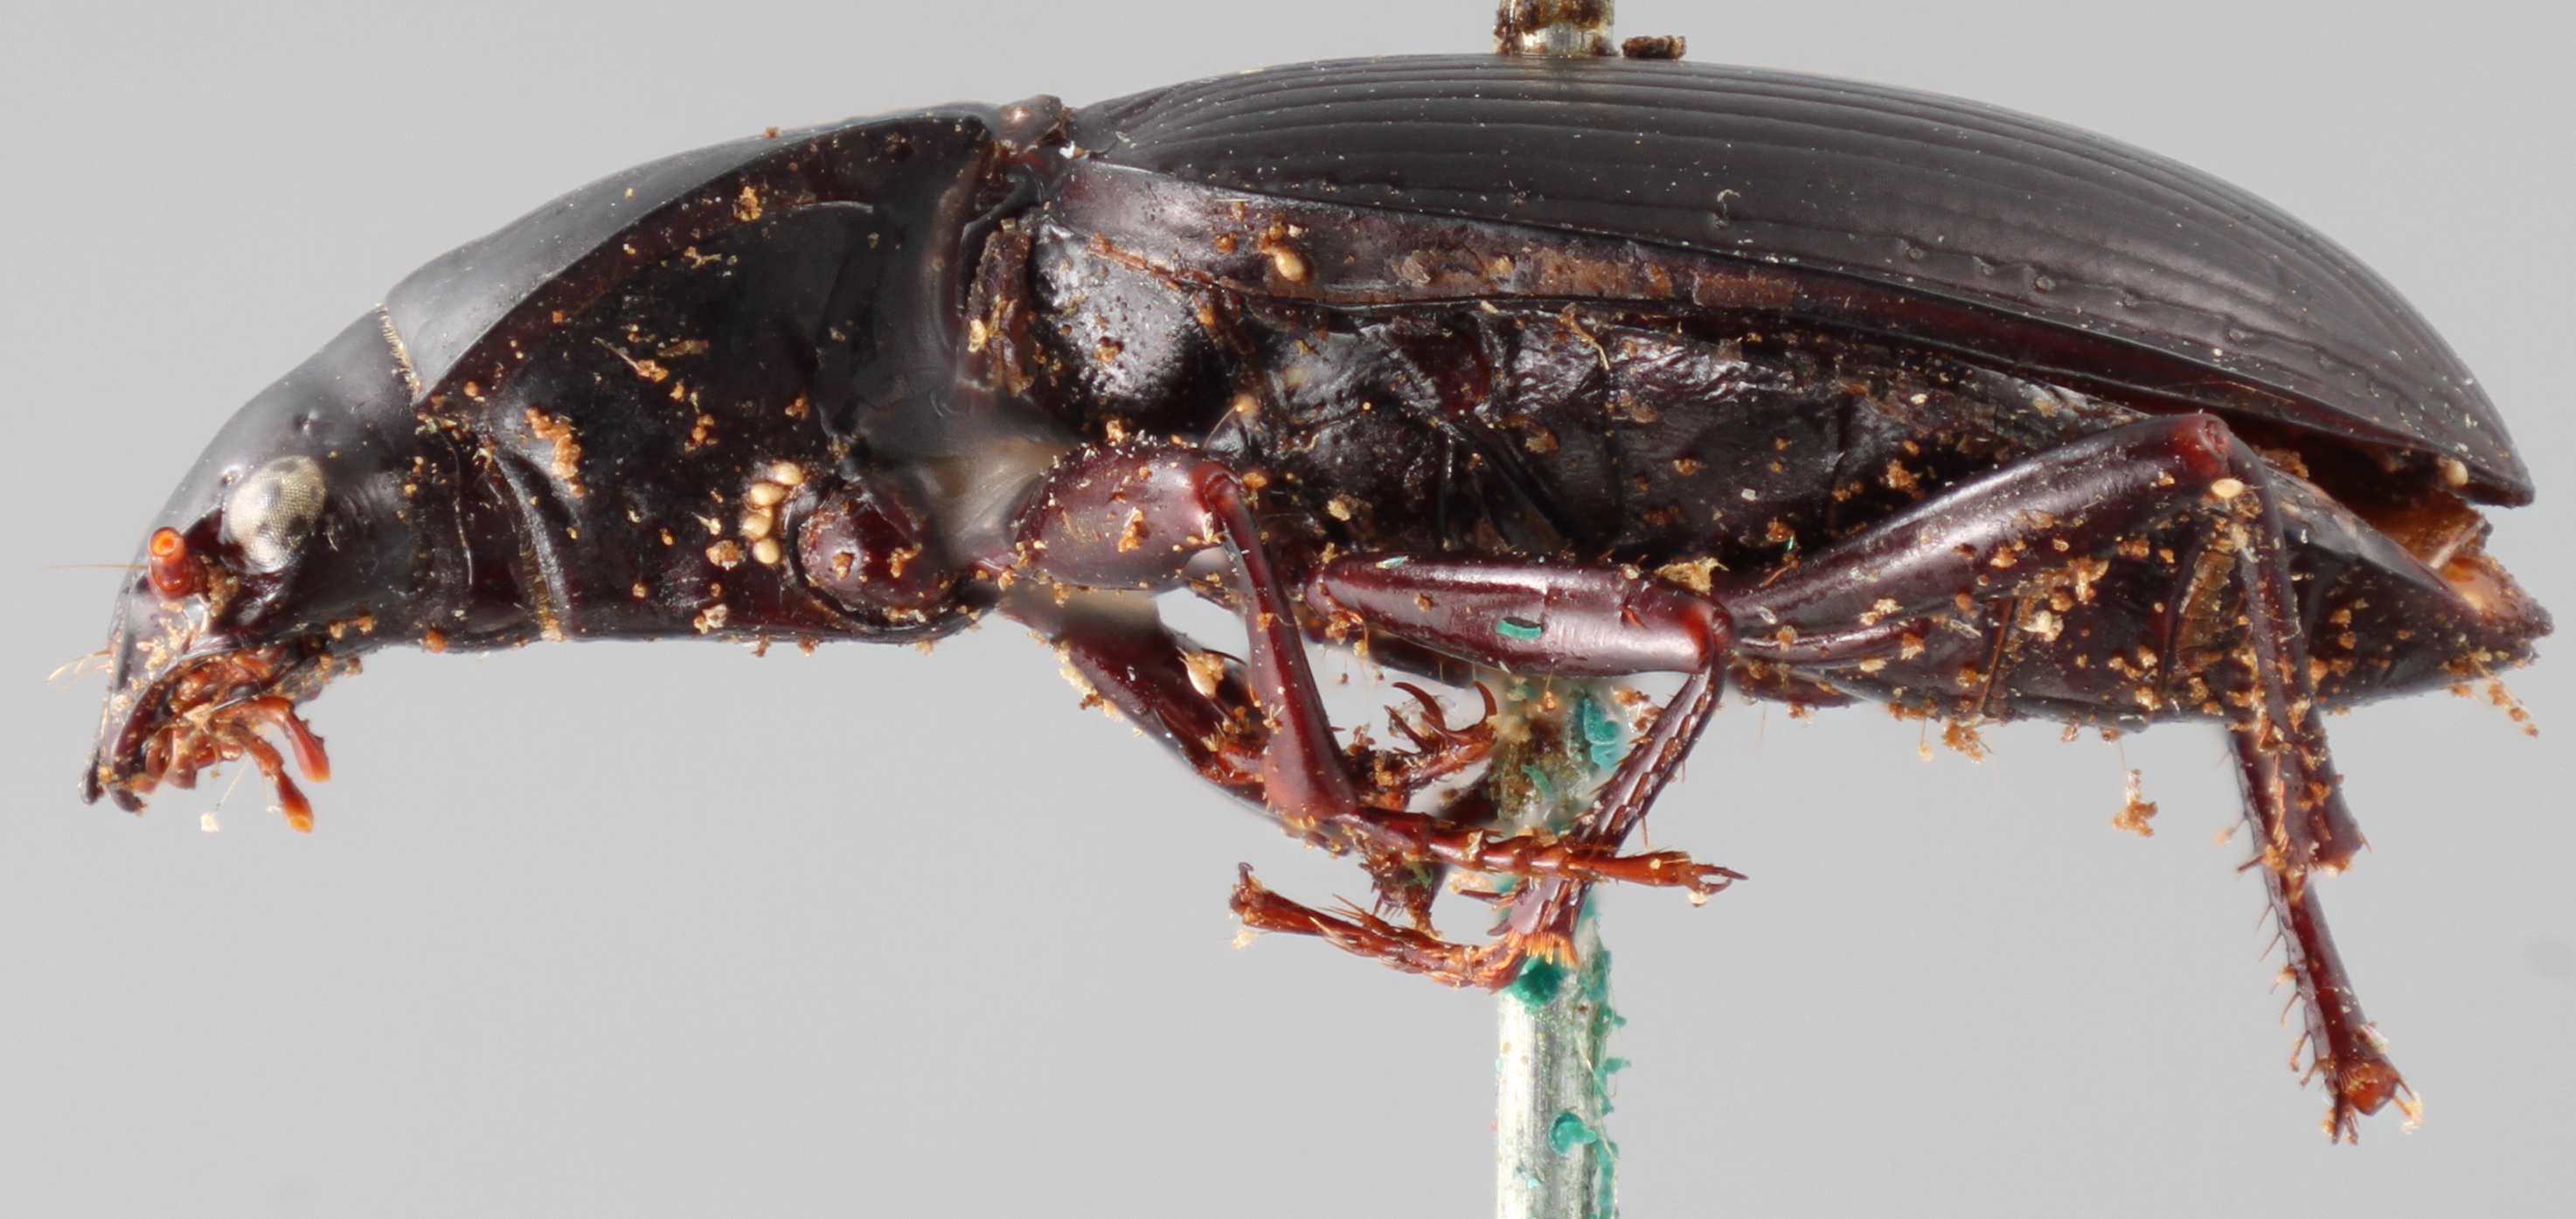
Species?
Pterostichus sponsor
